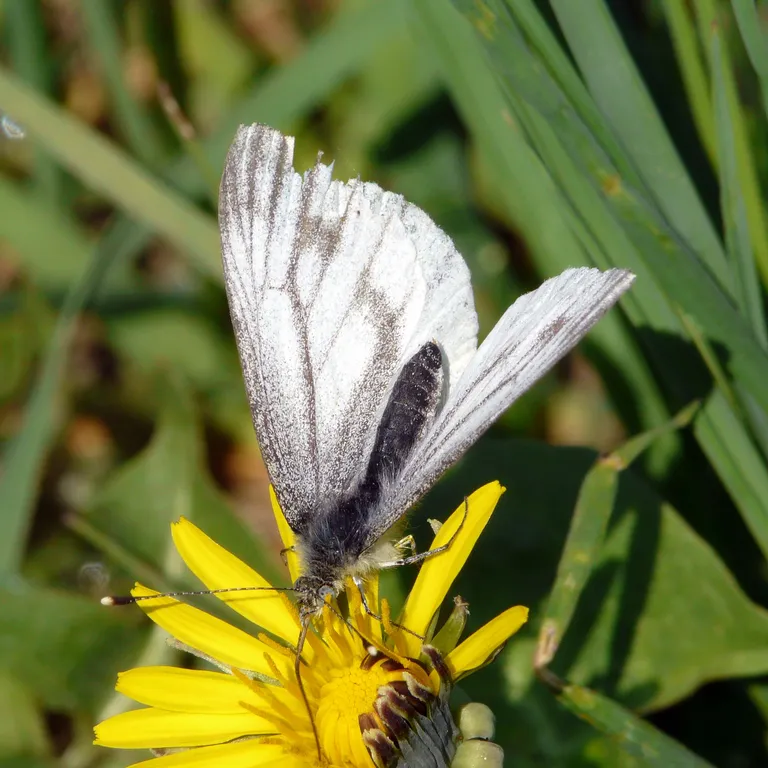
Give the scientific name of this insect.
Pieris napi
